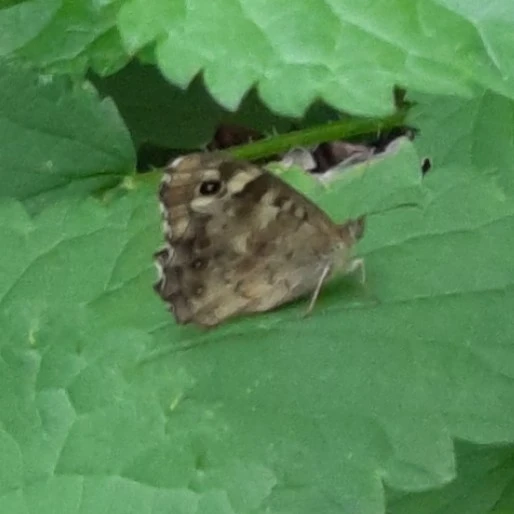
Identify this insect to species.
Pararge aegeria
